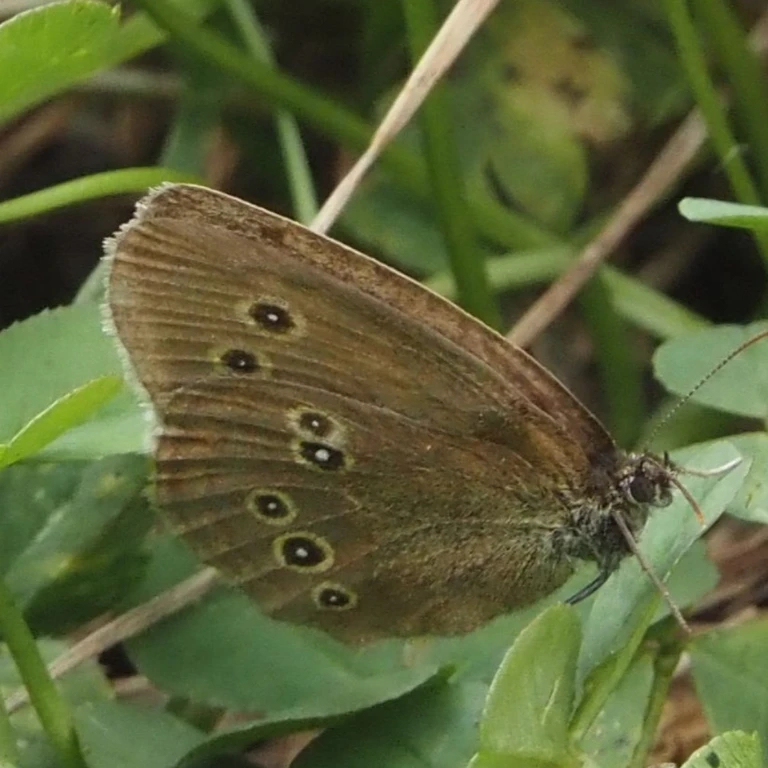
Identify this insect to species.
Aphantopus hyperantus
